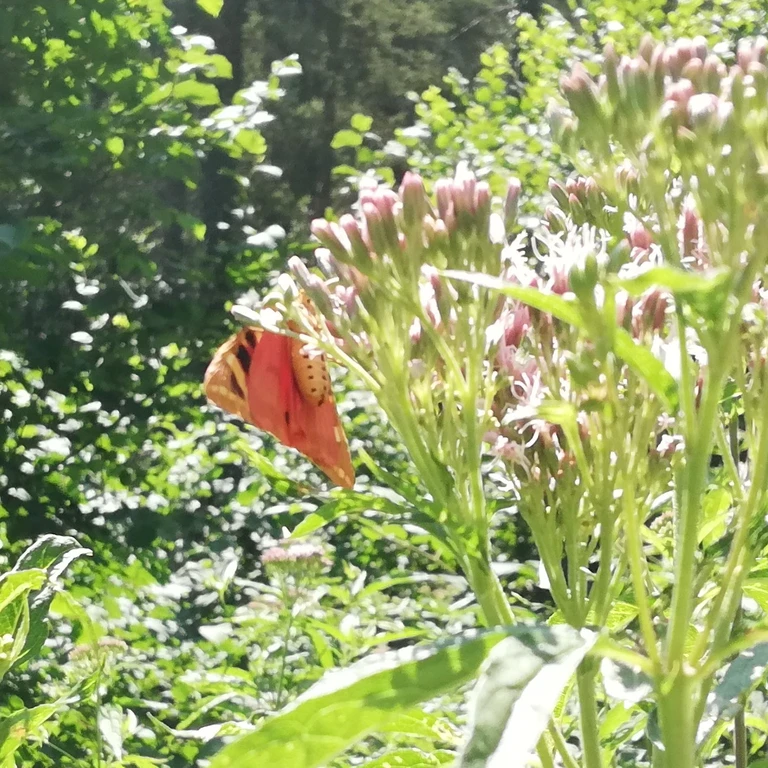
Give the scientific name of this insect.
Euplagia quadripunctaria
